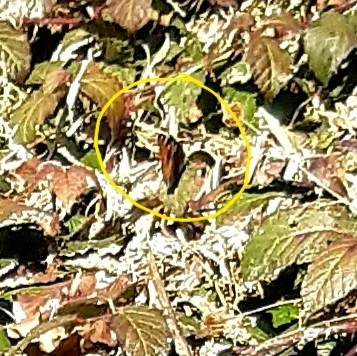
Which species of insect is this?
Aglais urticae
